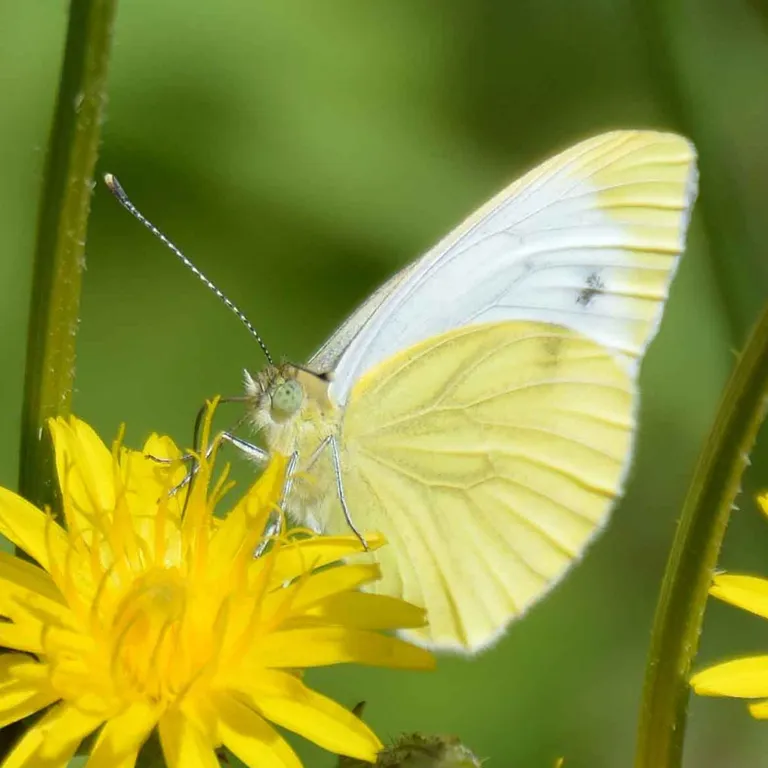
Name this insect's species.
Pieris napi
